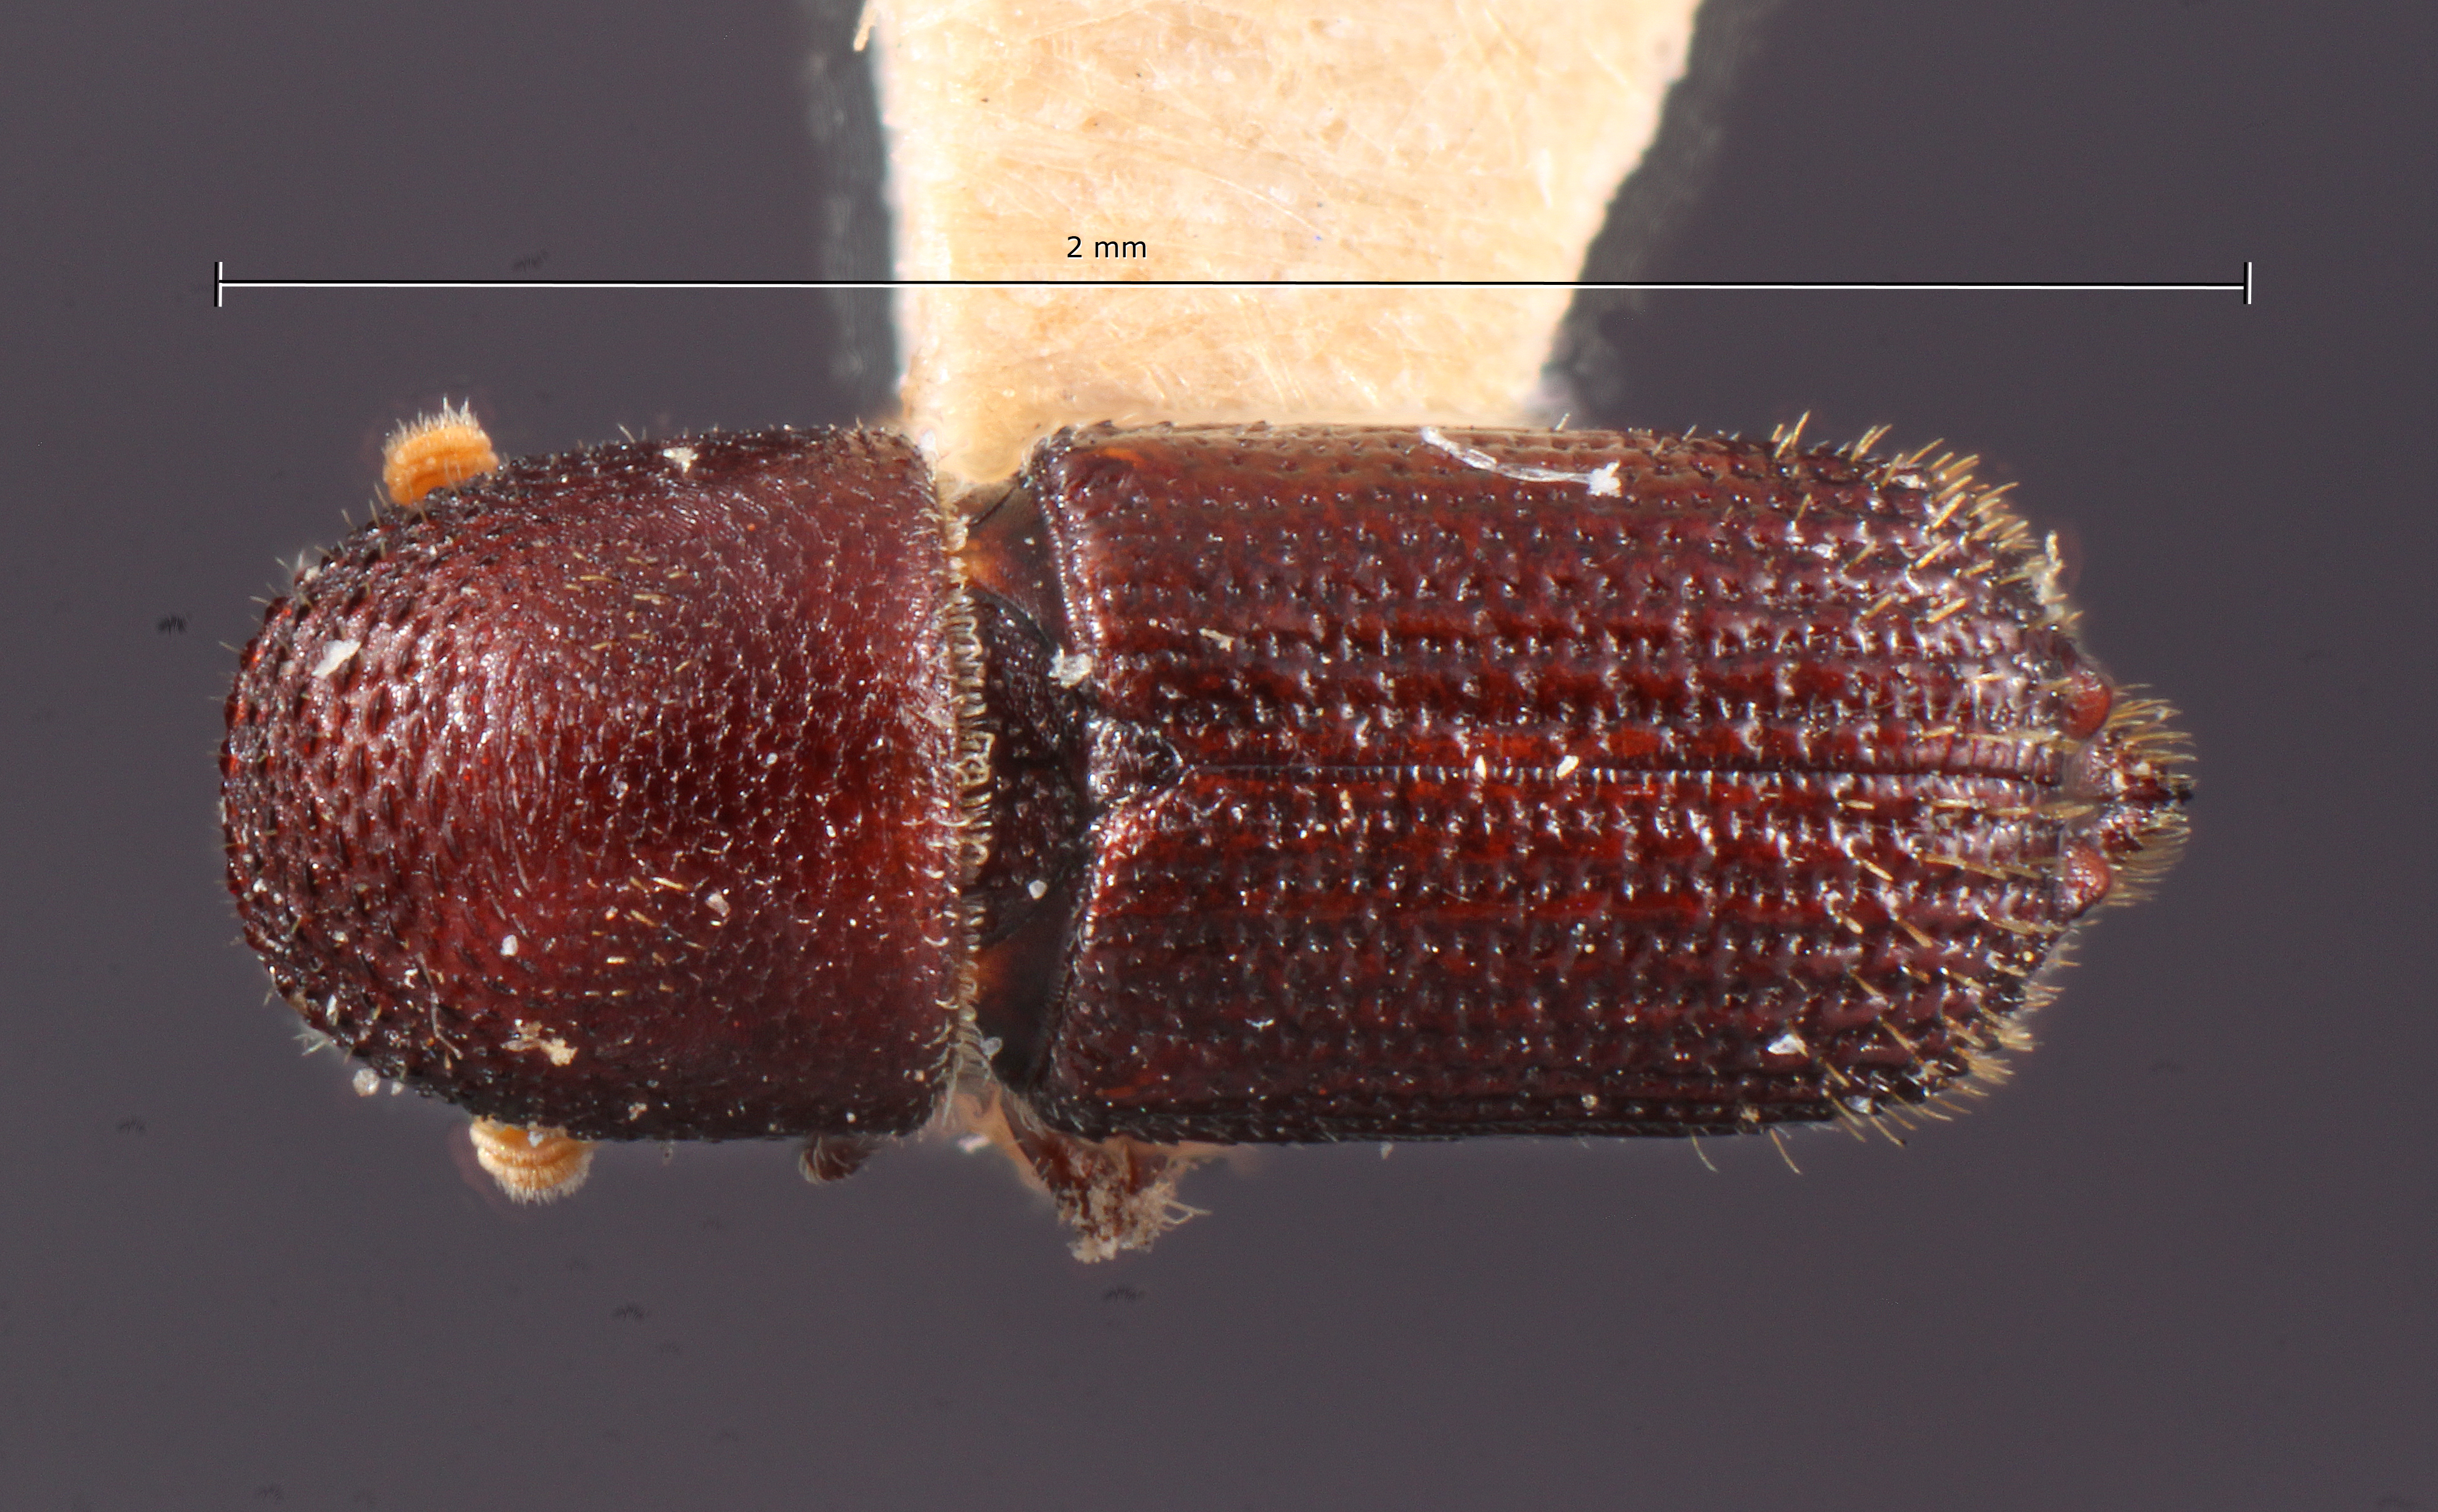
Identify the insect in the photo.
Hylocurus spadix
